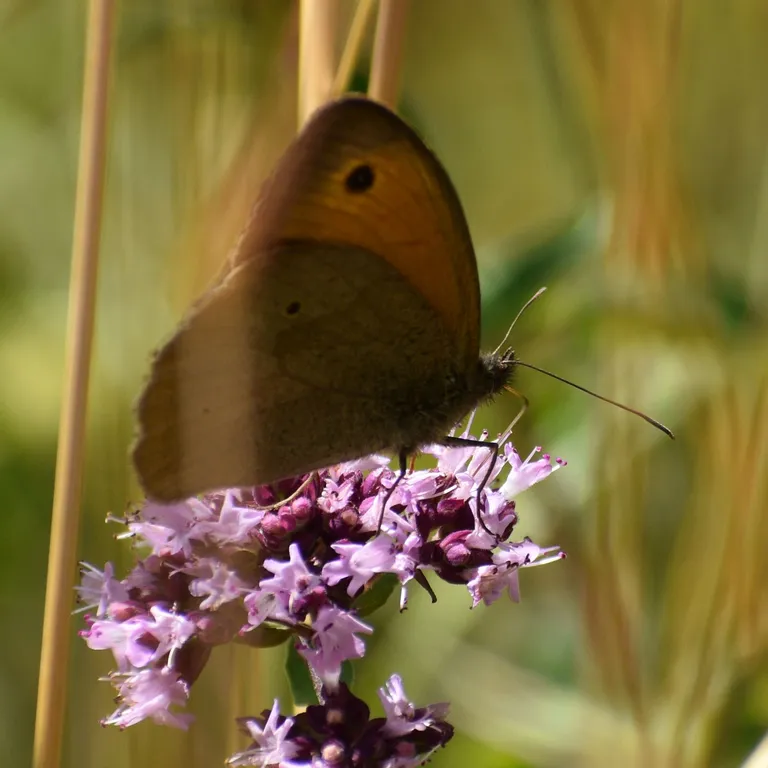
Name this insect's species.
Maniola jurtina
